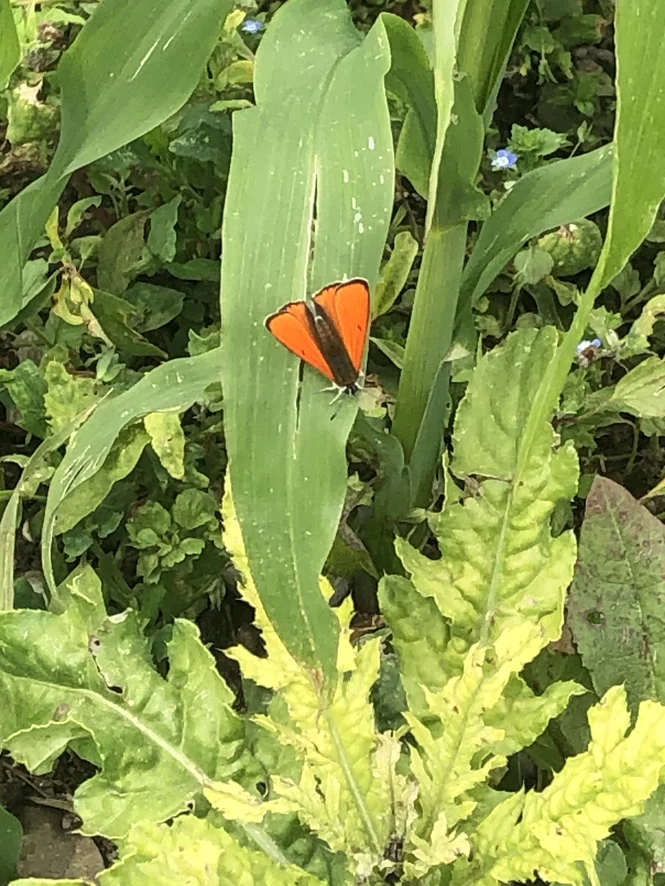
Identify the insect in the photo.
Lycaena dispar
